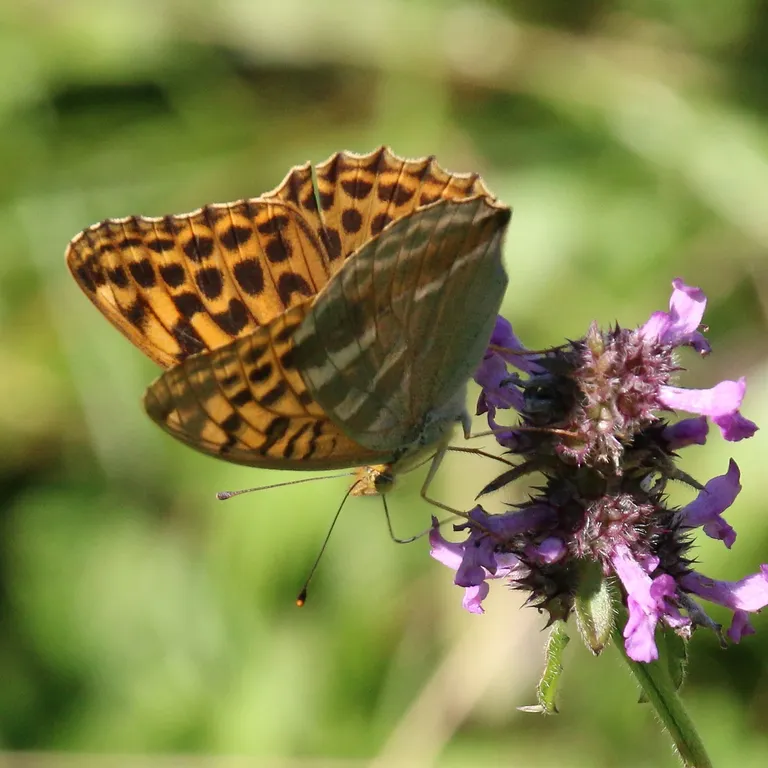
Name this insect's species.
Argynnis paphia
